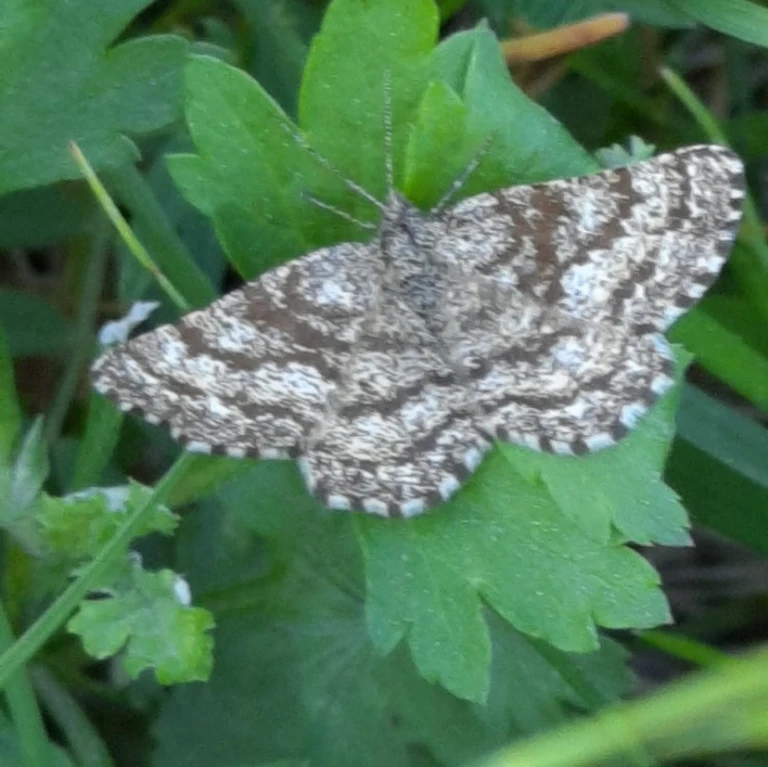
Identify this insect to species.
Ematurga atomaria
